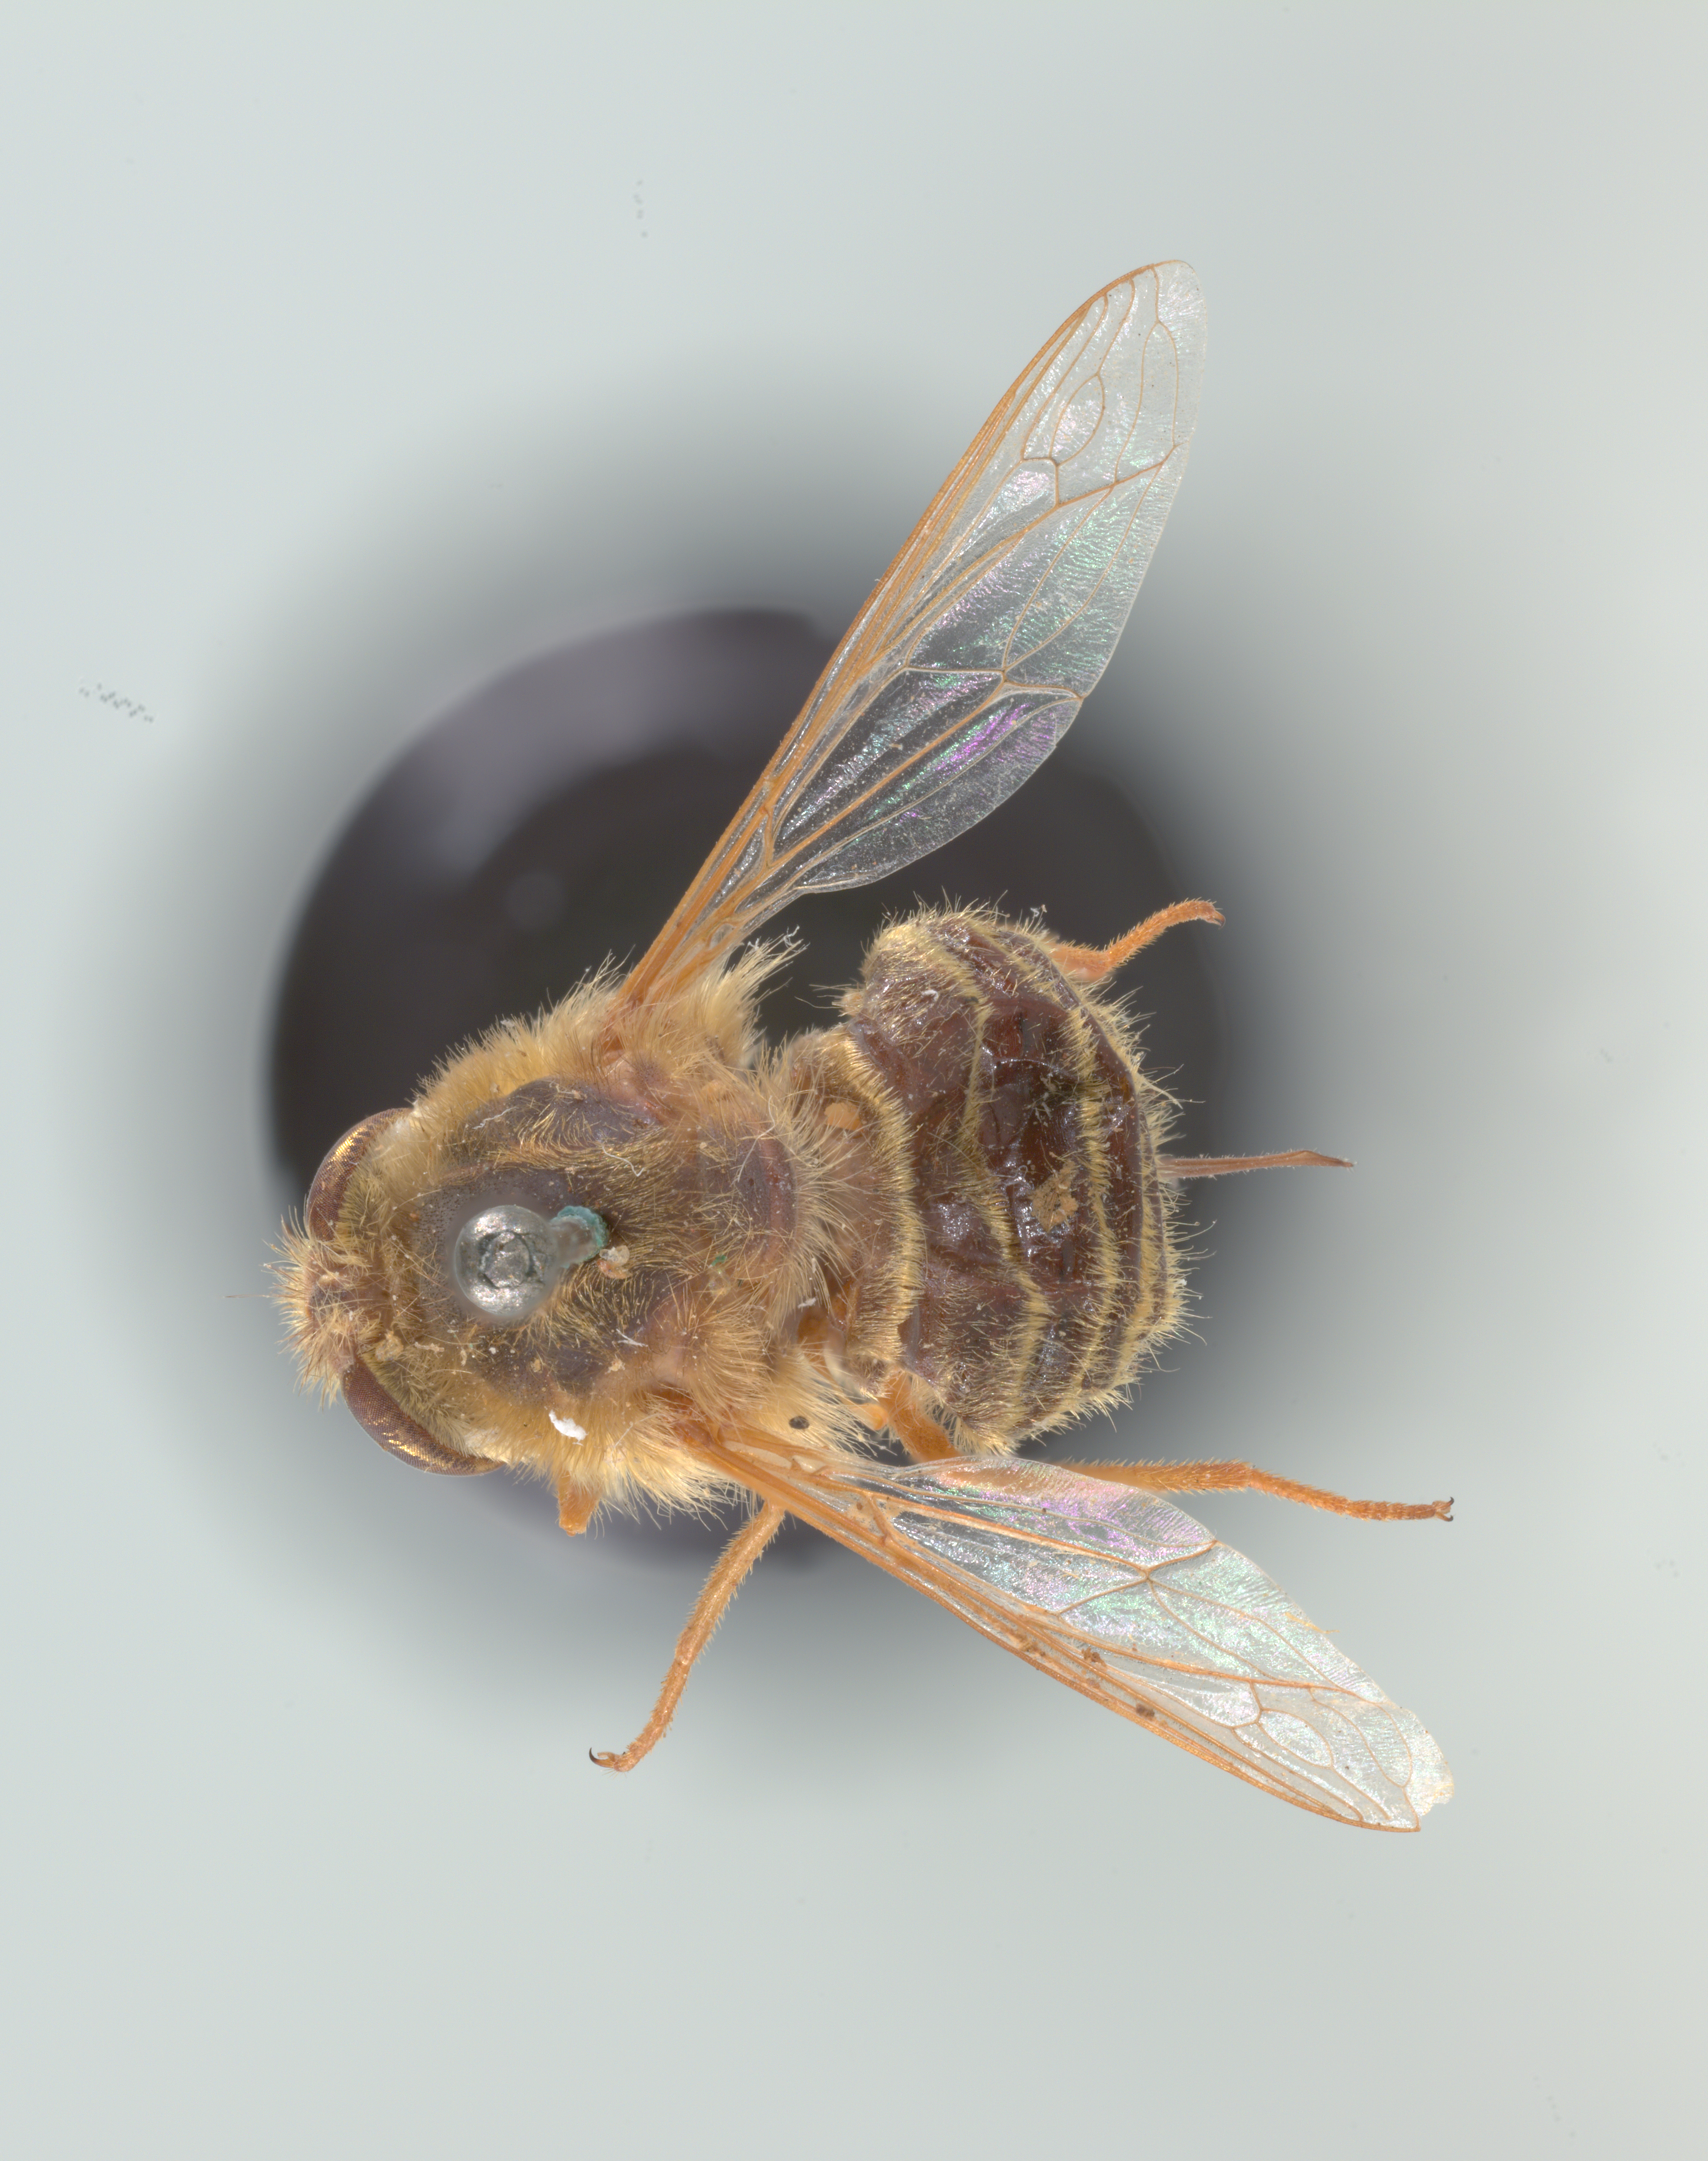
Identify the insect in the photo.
Trichopsidea clausa
